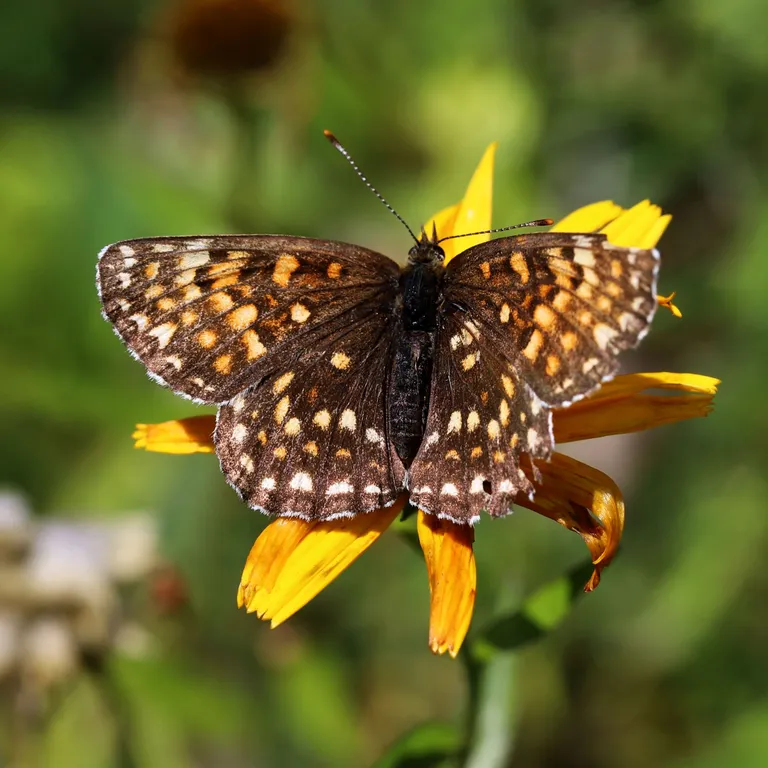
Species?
Melitaea diamina
